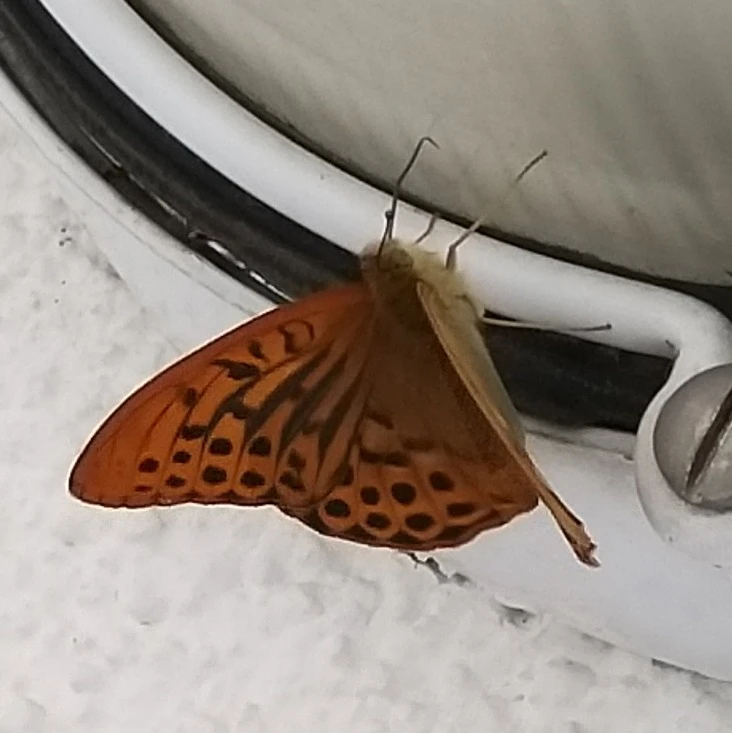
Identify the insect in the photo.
Argynnis paphia
